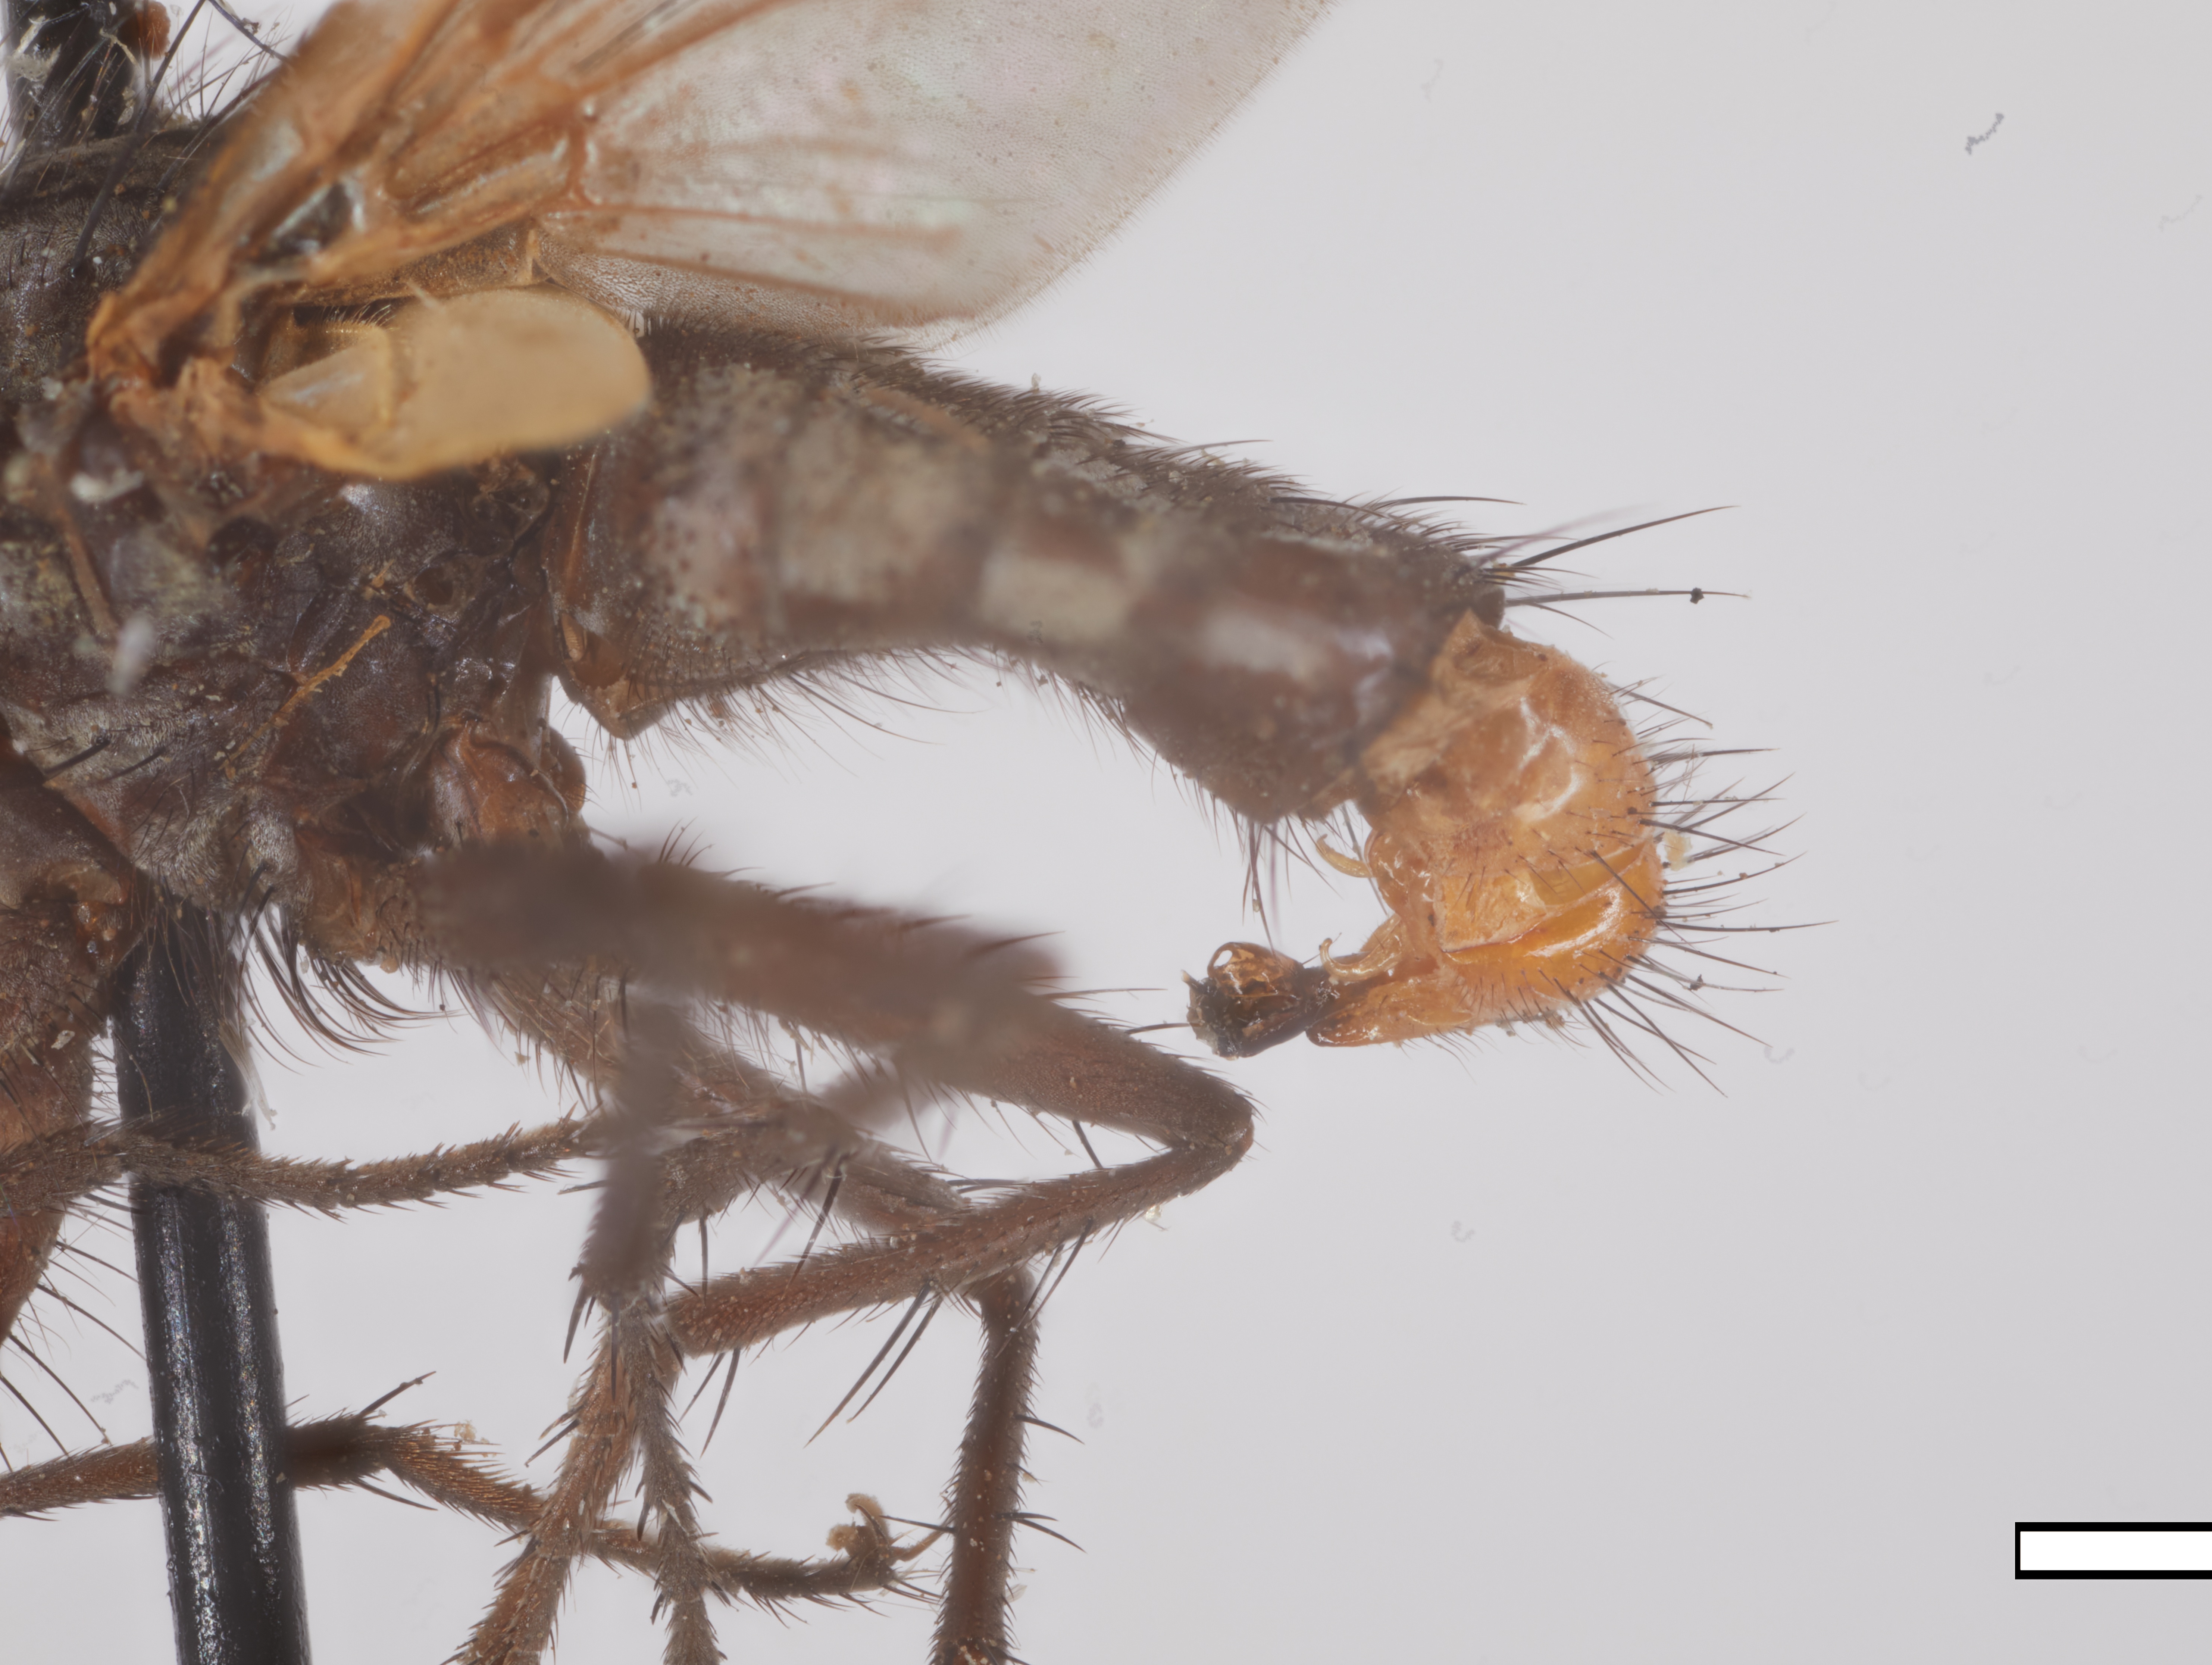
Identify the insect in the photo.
Microcerellamyia retusa
